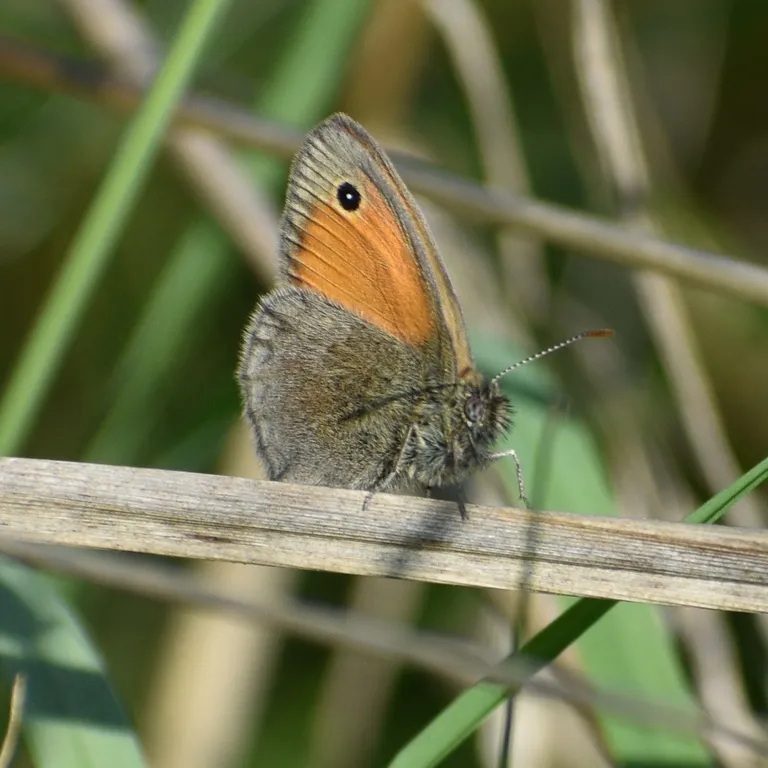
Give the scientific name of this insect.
Coenonympha pamphilus
